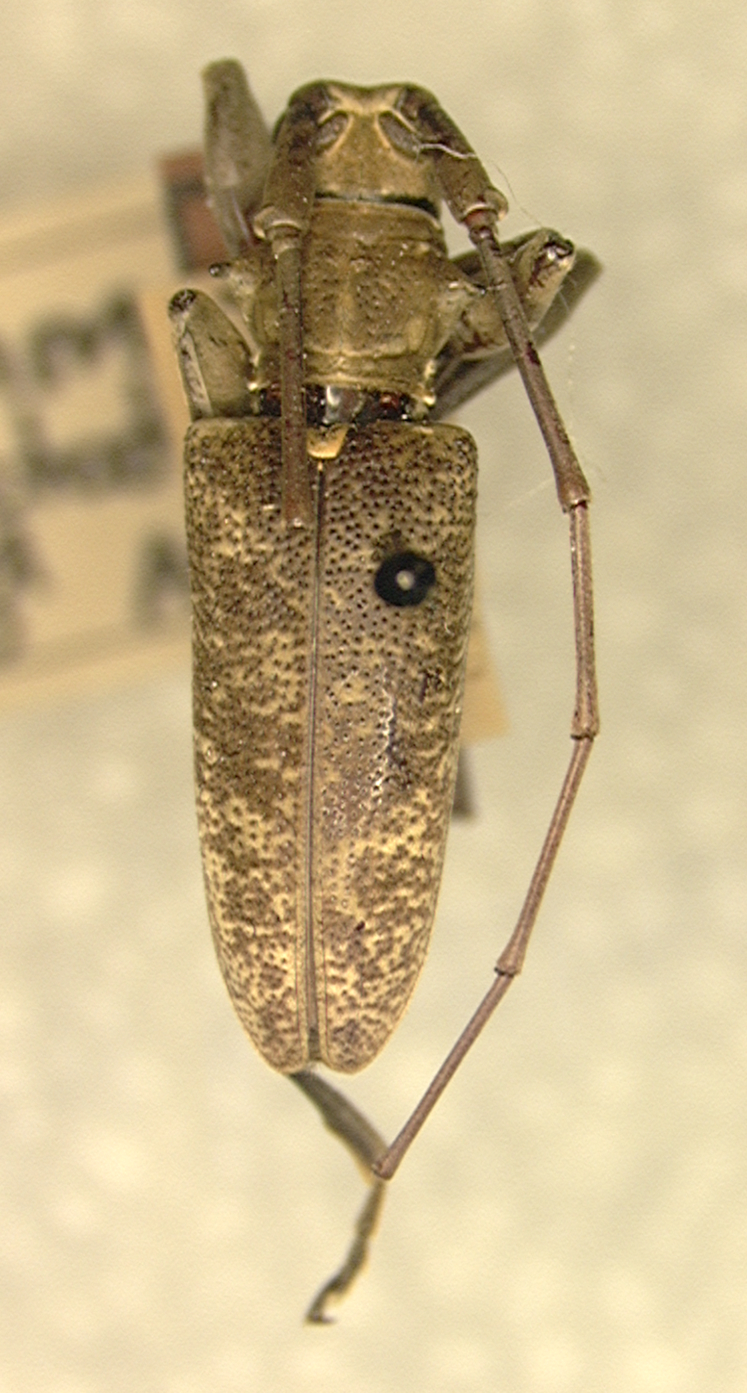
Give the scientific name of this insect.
Dihammus fuscopunctatus
